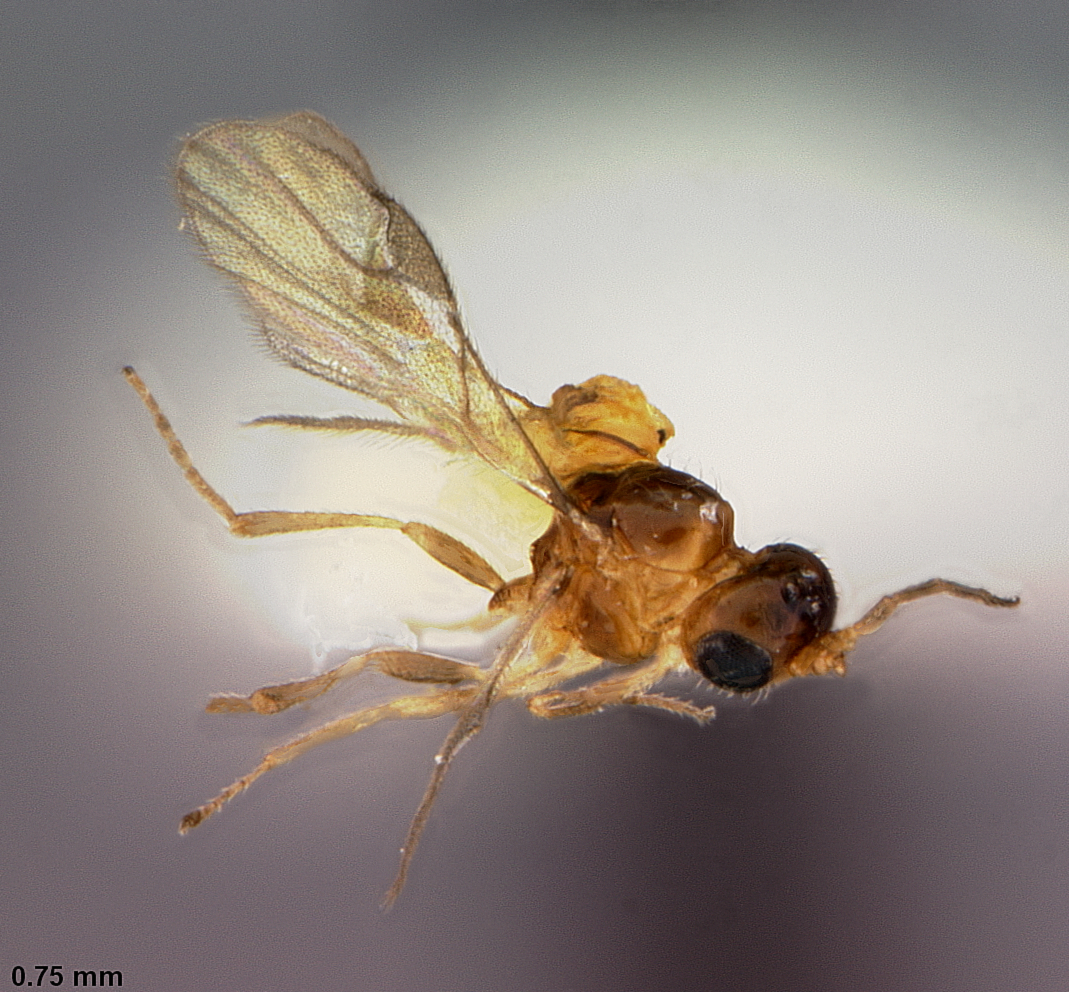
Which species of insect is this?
Lipolexis scutellaris
